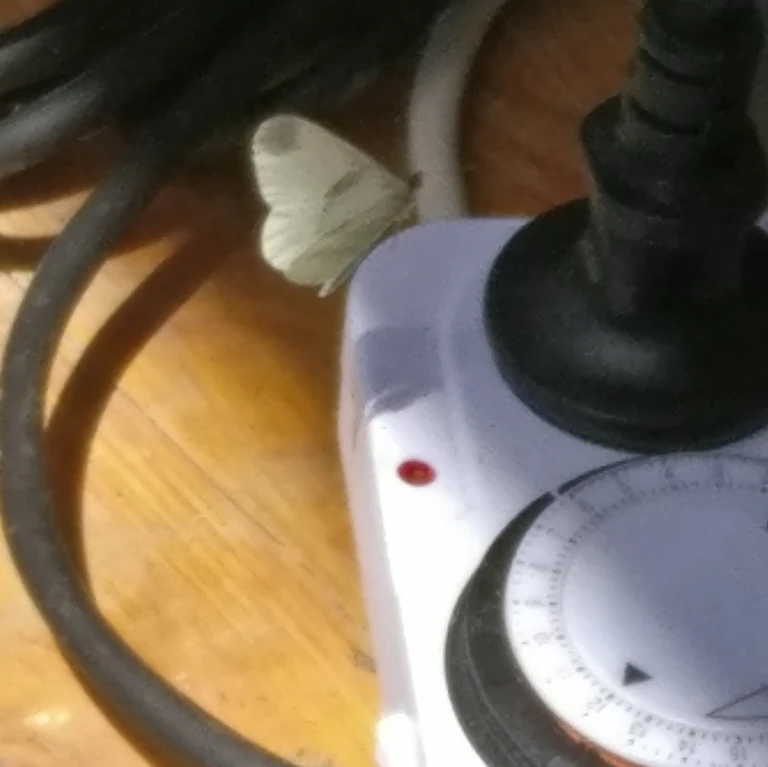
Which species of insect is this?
Leptidea sinapis/juvernica
